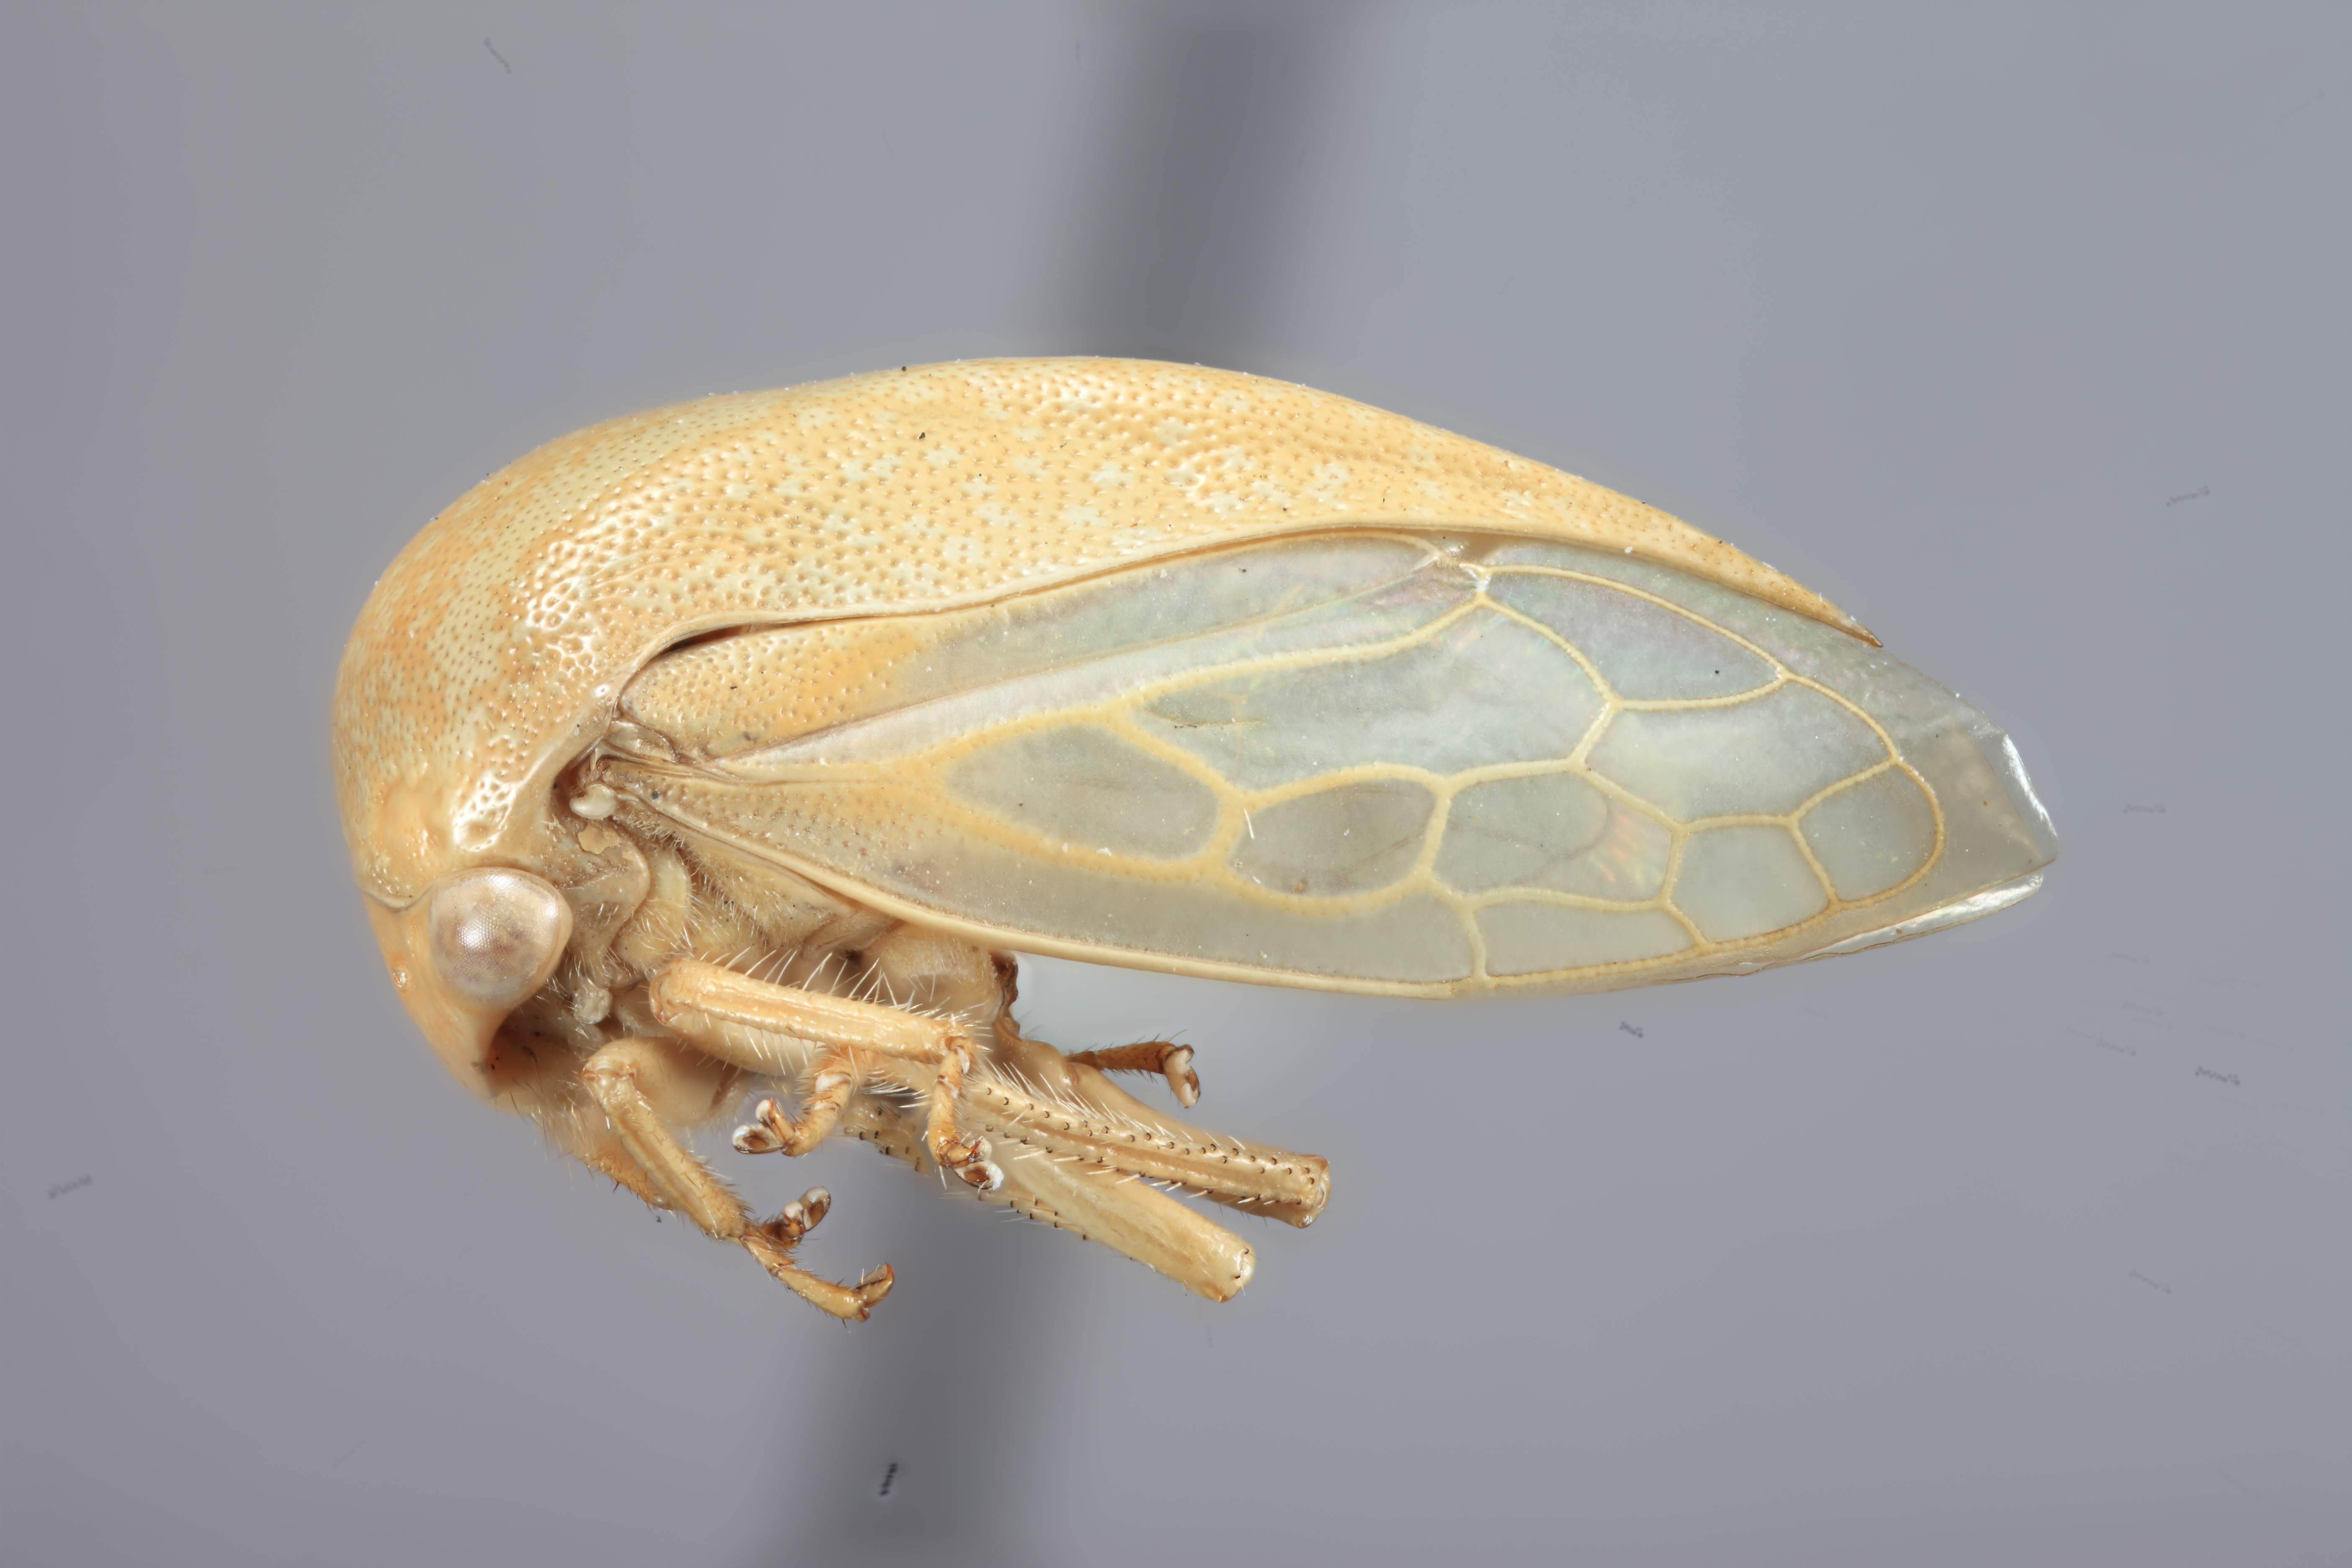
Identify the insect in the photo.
Anisostylus fulgida
